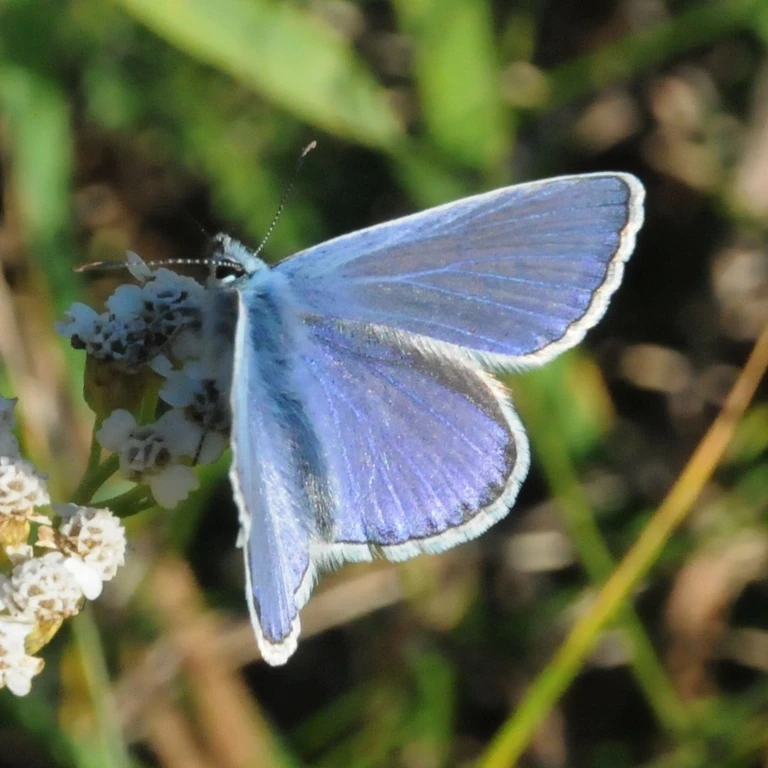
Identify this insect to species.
Polyommatus icarus
